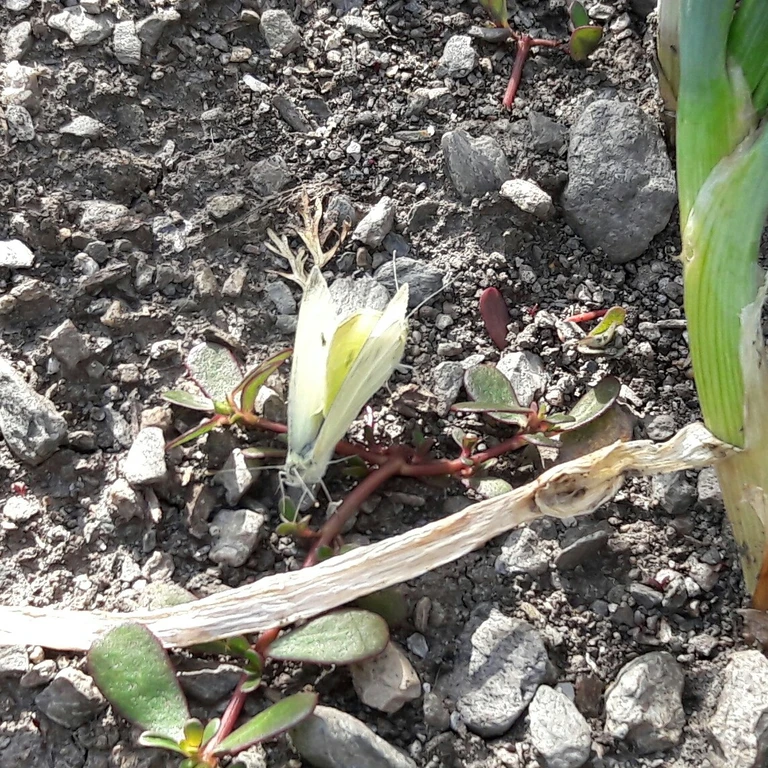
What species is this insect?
Pieris rapae
